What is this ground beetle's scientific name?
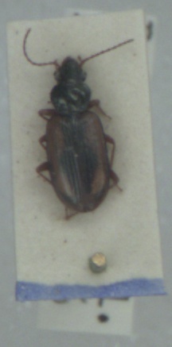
Bembidion maritimum
